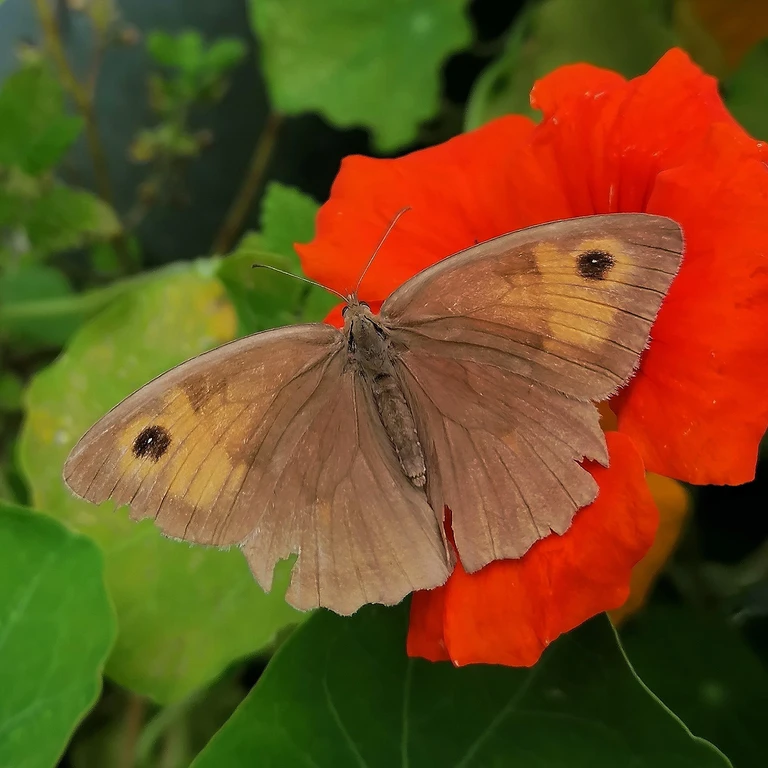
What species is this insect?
Maniola jurtina
